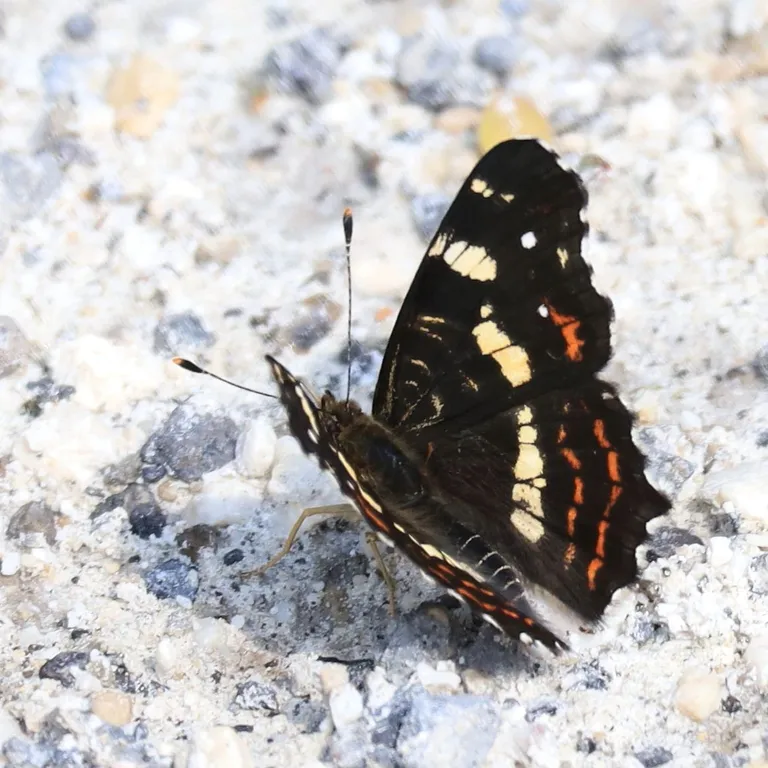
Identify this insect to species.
Araschnia levana
